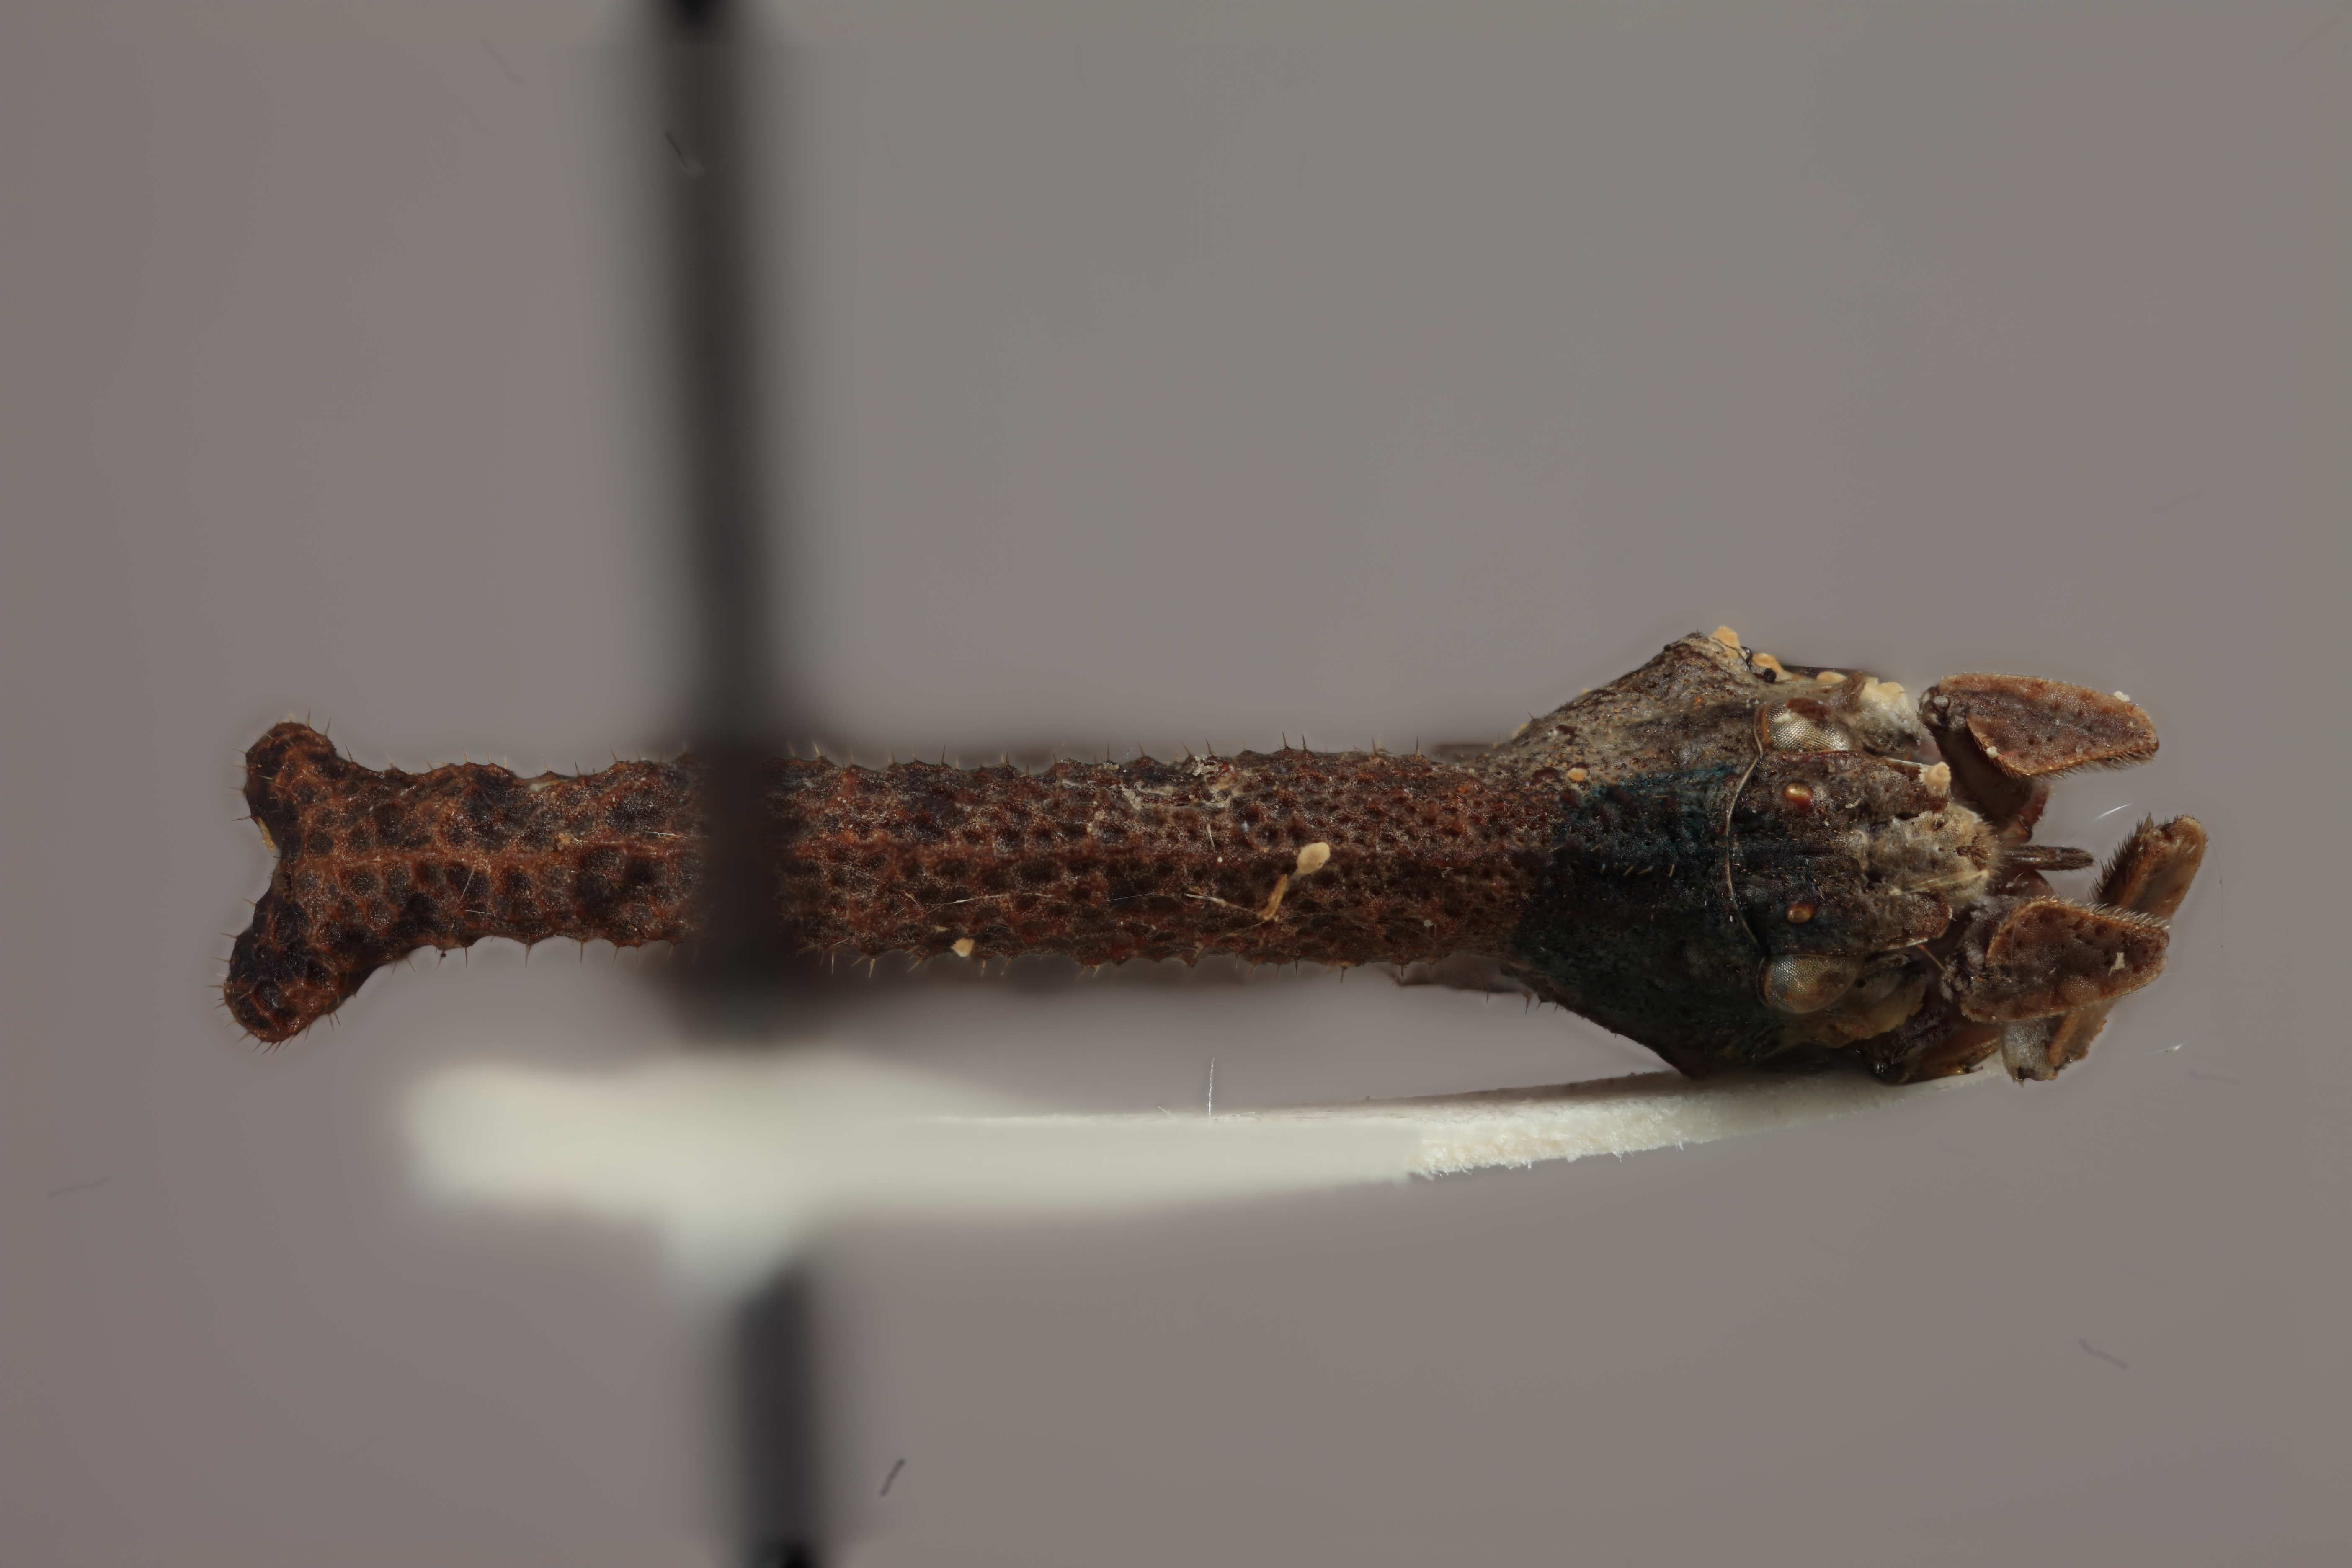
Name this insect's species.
Cladonota yucatanensis
